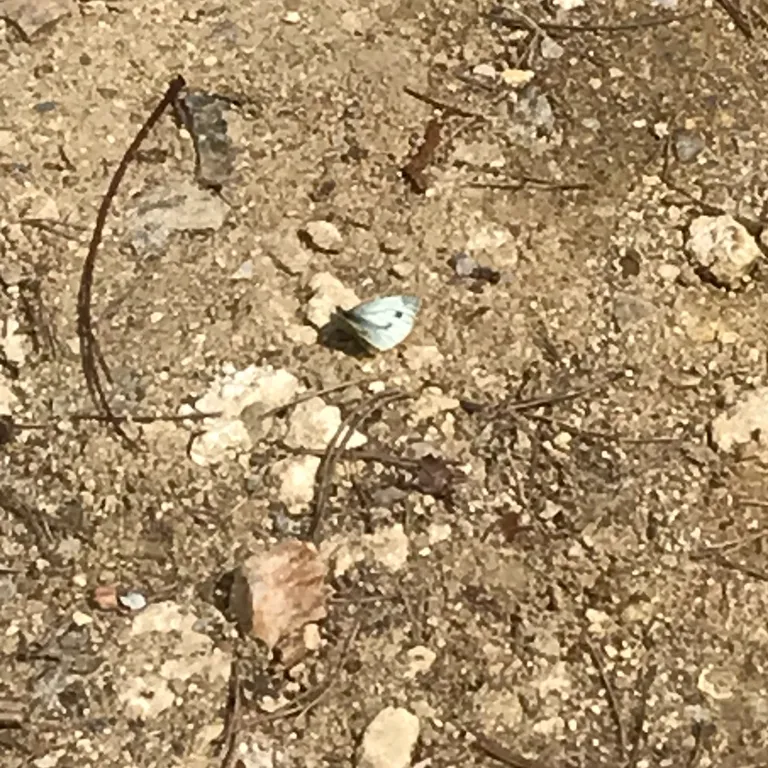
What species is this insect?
Pieris napi
